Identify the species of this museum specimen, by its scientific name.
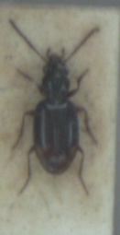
Bembidion doris
